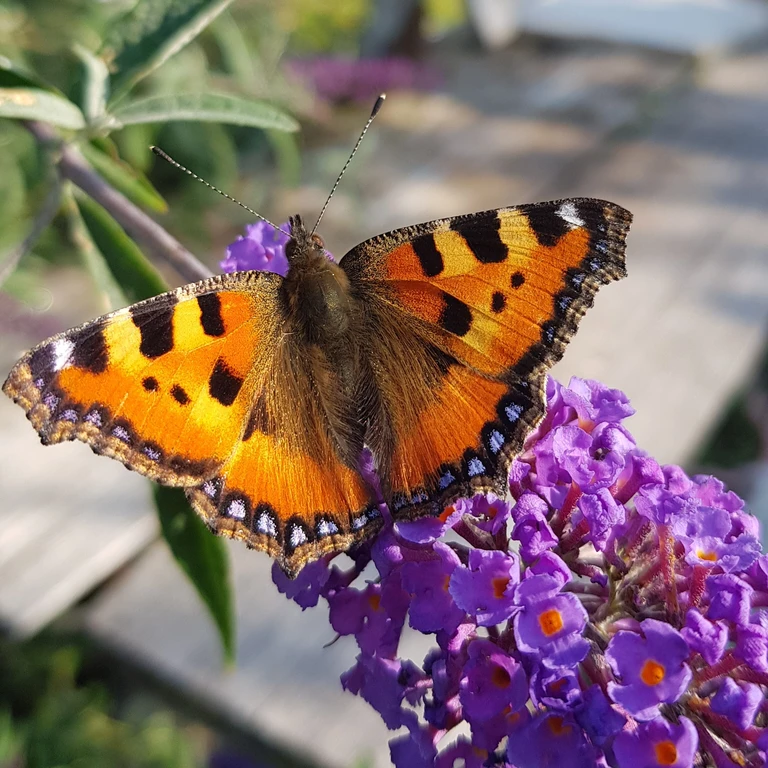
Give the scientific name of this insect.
Aglais urticae
